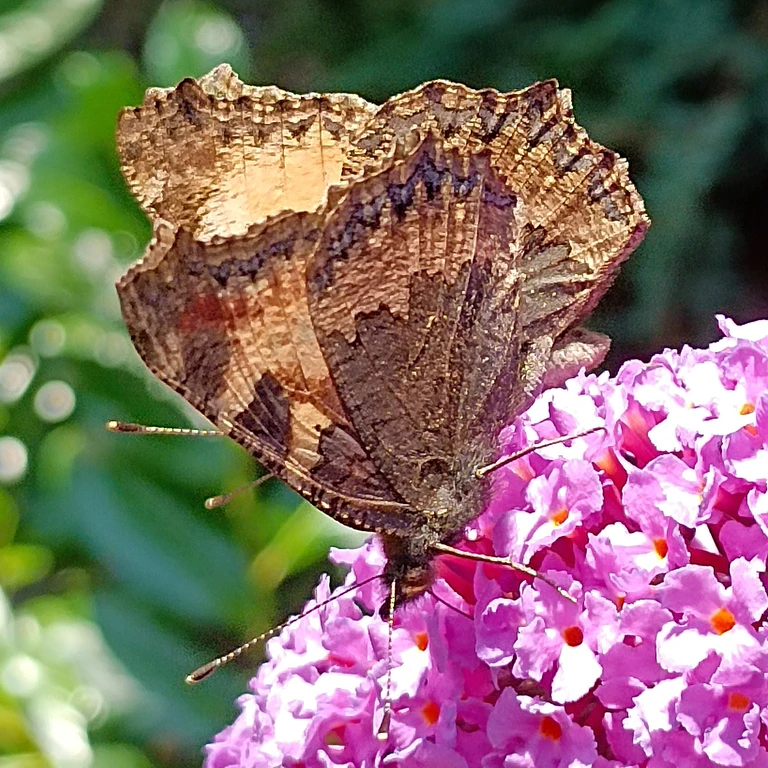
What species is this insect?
Aglais urticae
